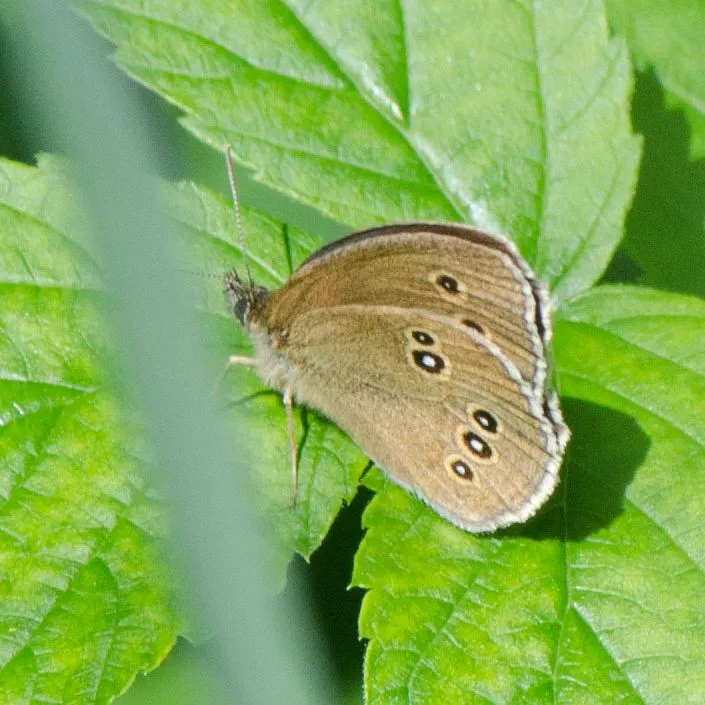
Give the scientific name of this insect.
Aphantopus hyperantus
